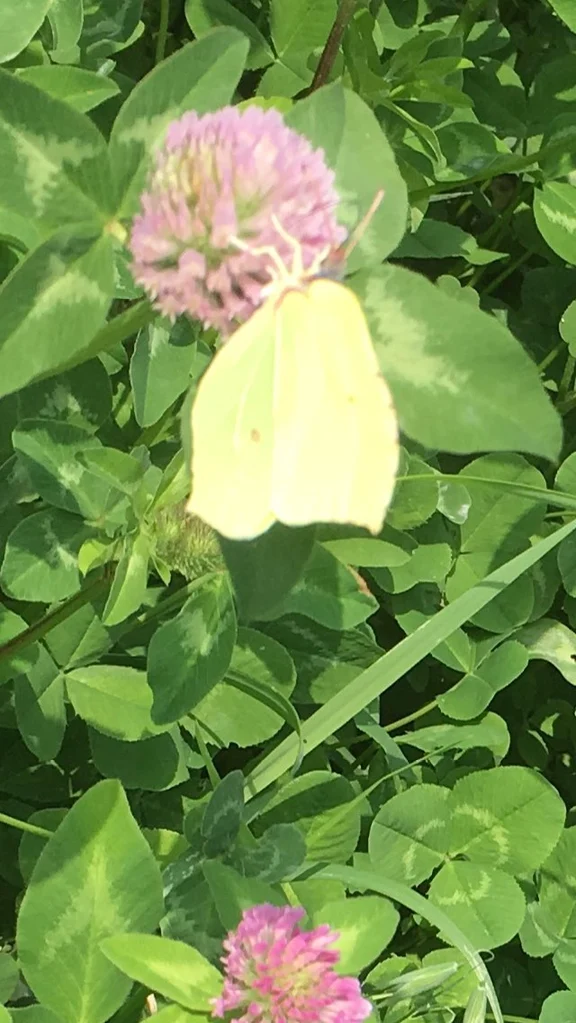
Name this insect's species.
Gonepteryx rhamni
